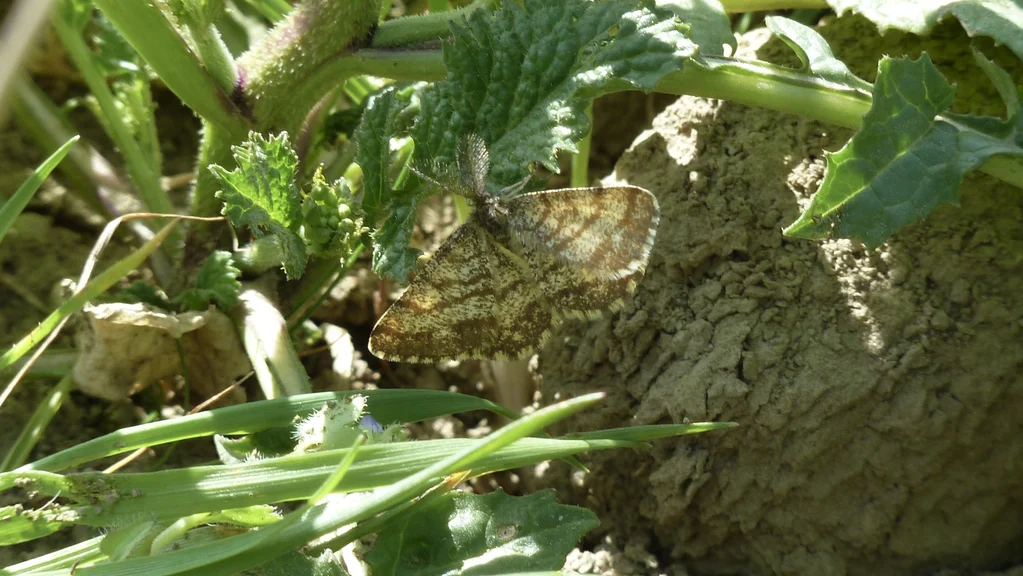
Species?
Ematurga atomaria
